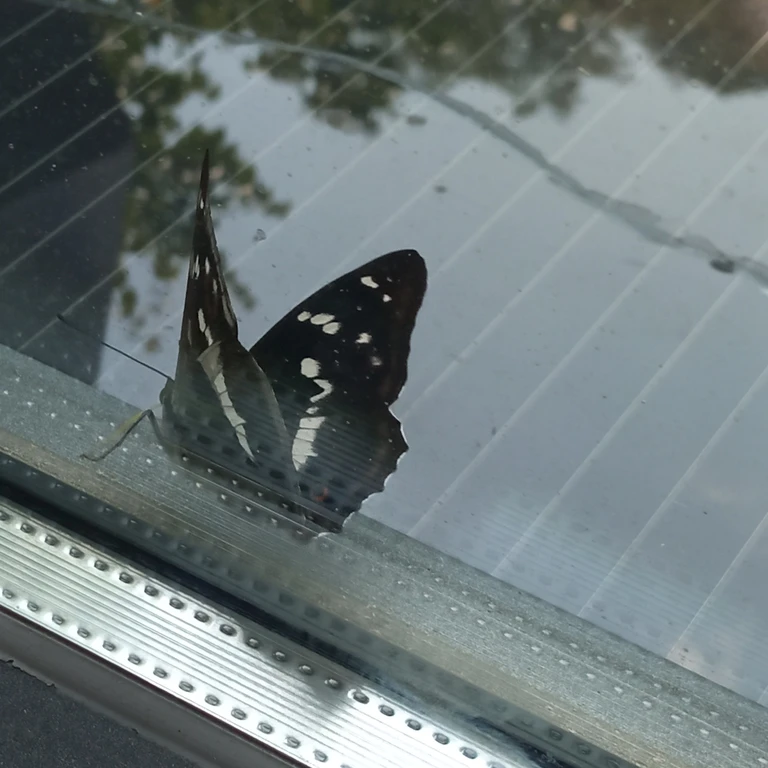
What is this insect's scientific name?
Apatura iris
